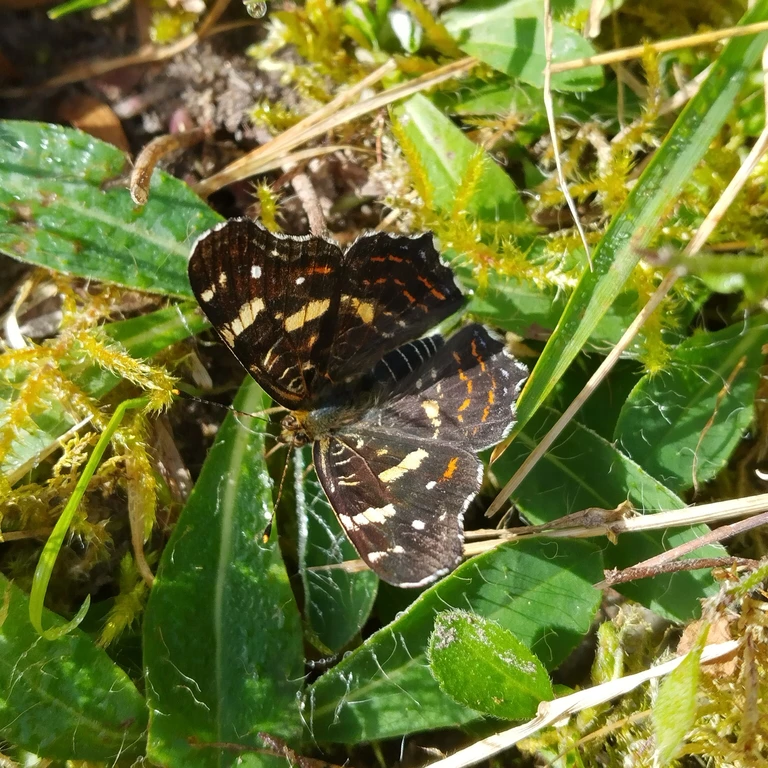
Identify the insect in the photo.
Araschnia levana
